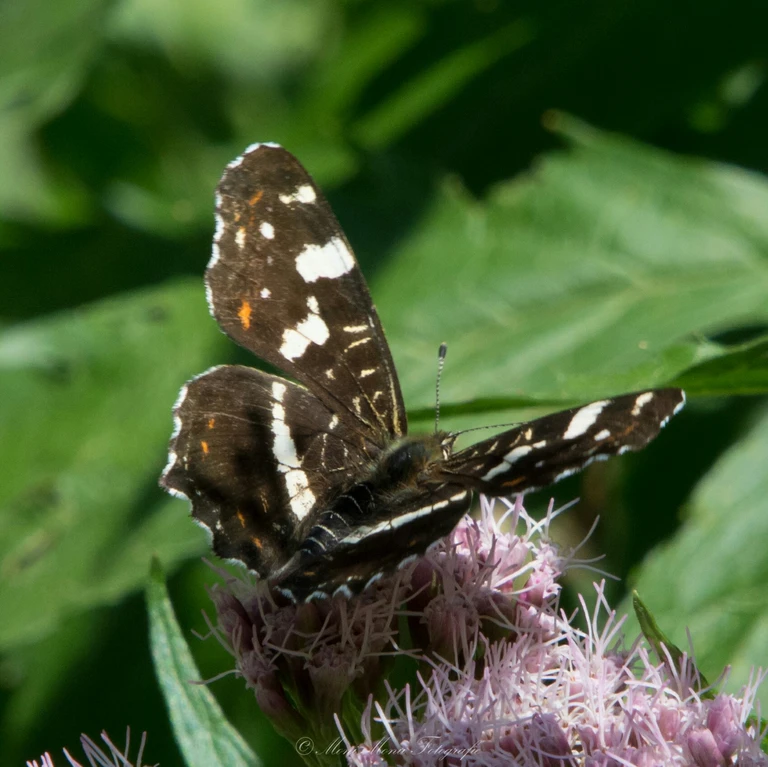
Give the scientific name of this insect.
Araschnia levana
